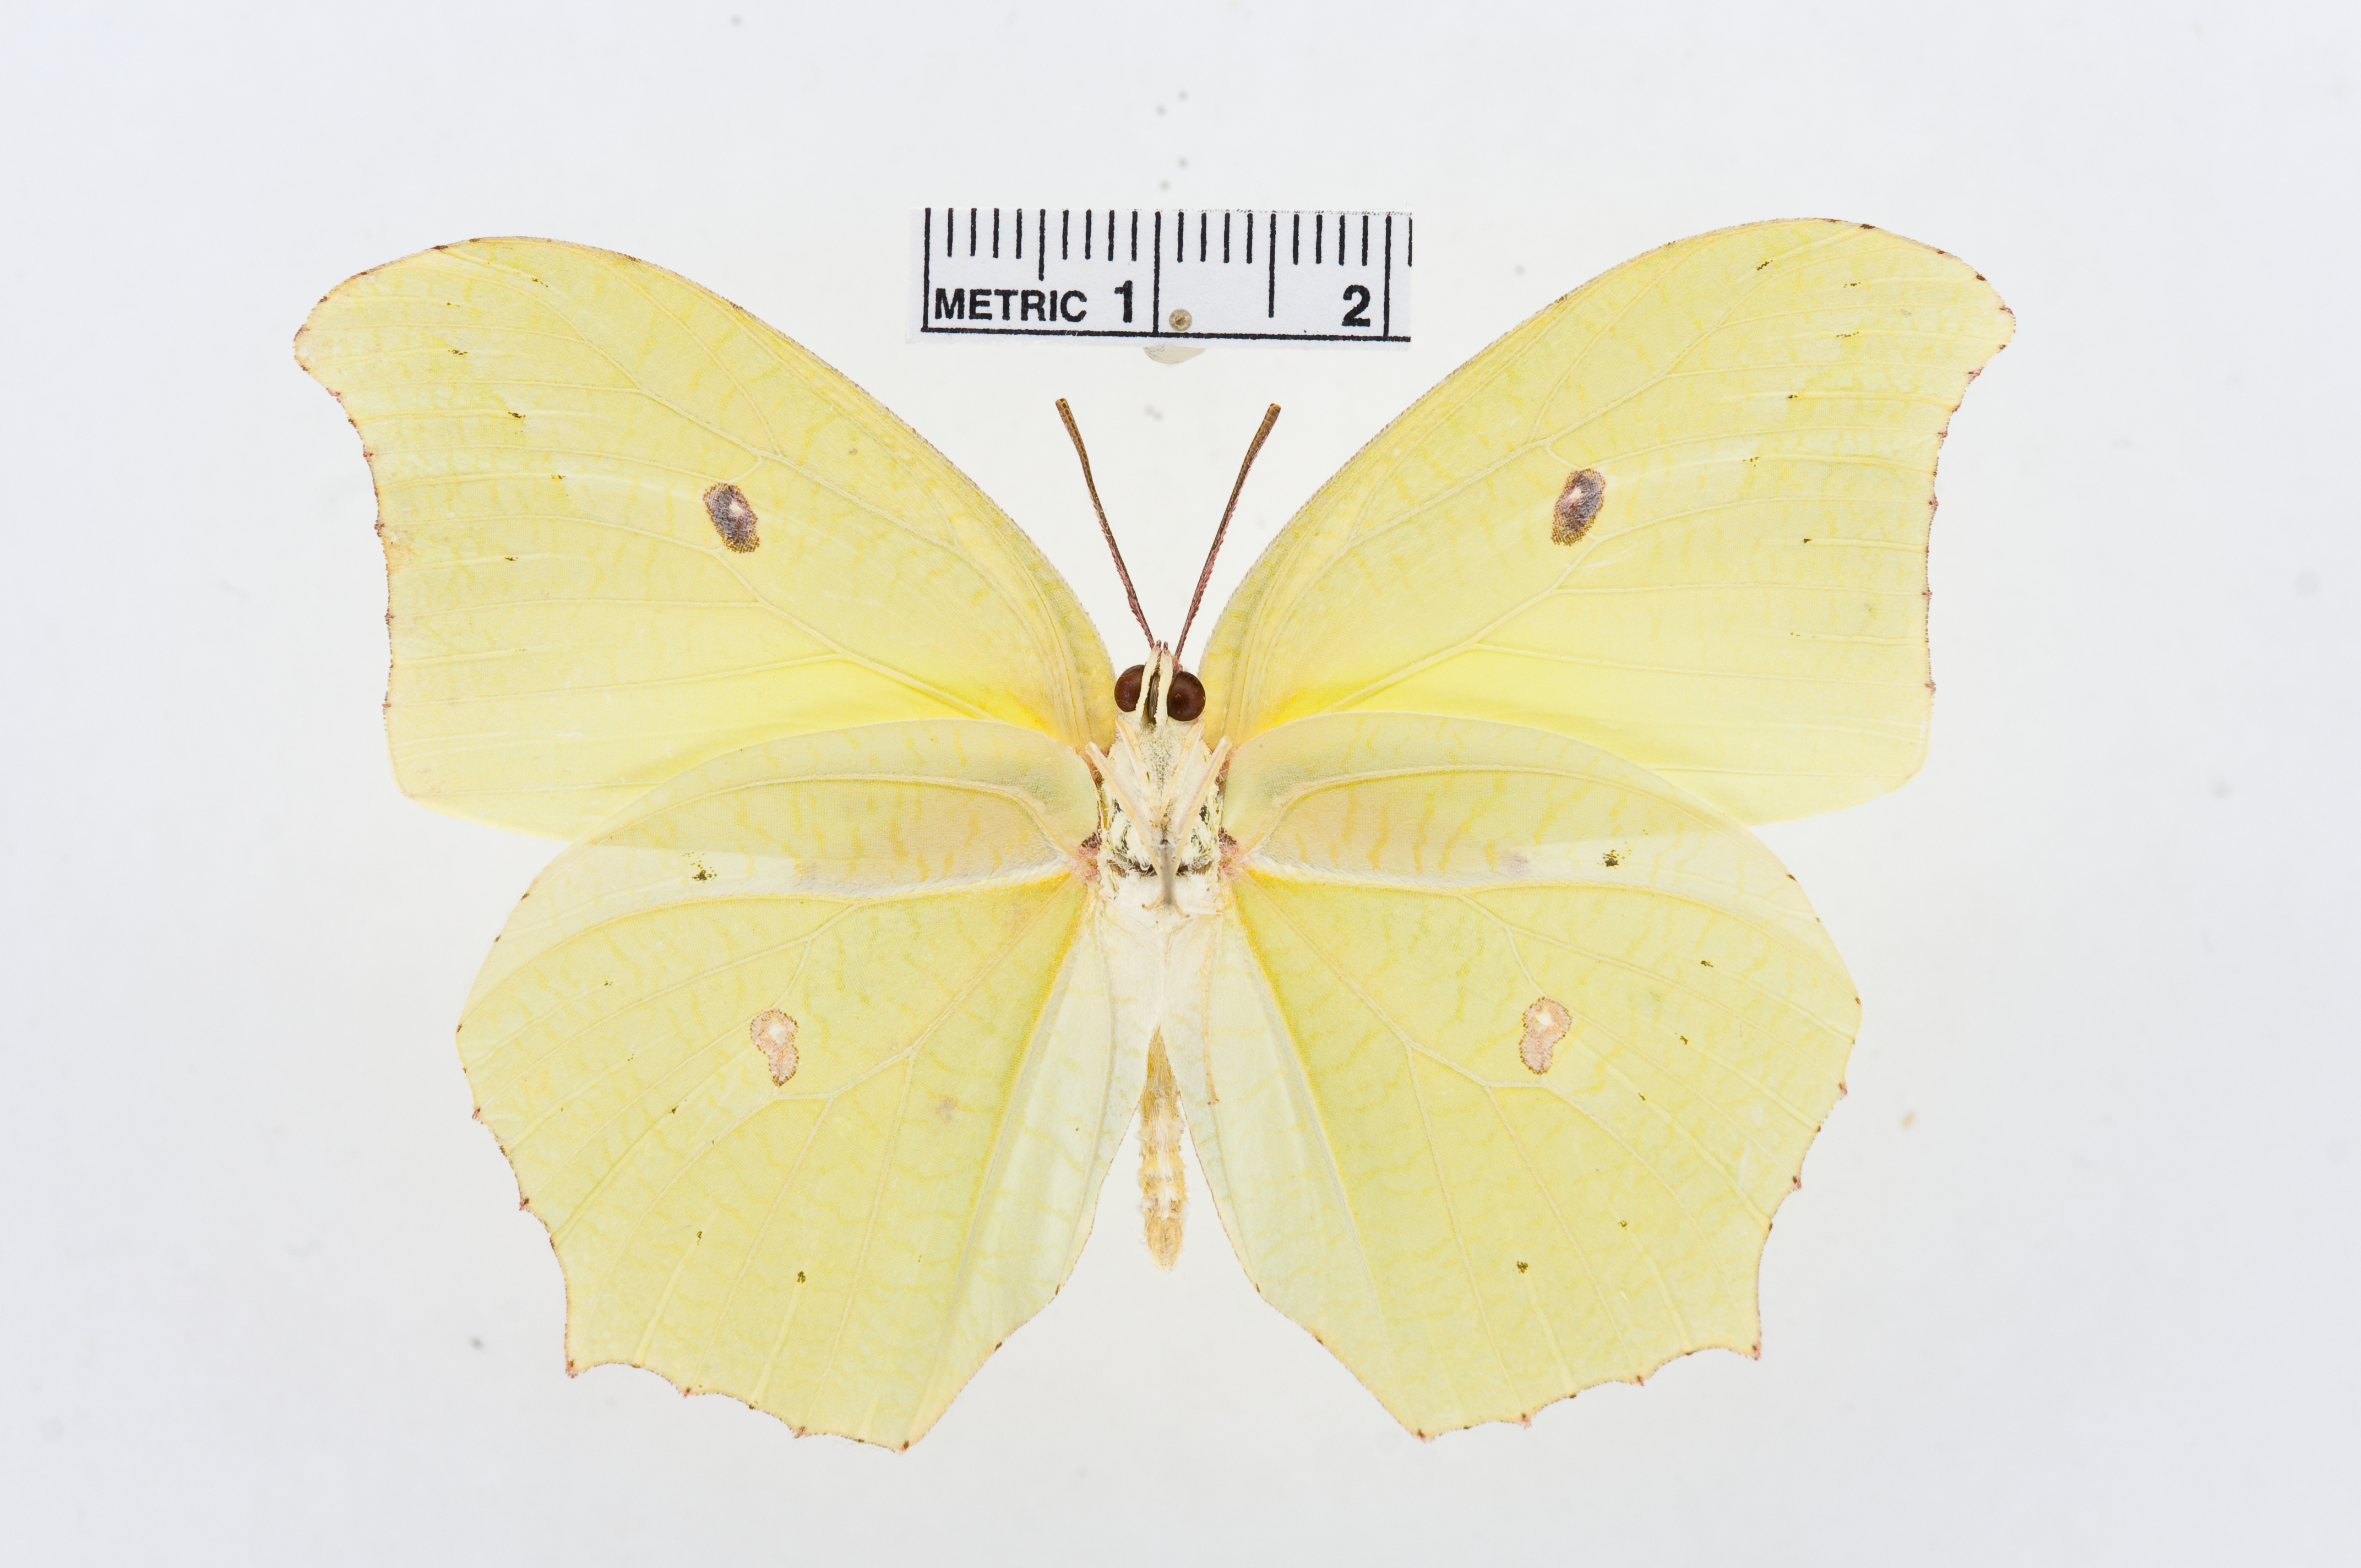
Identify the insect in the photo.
Anteos maerula
